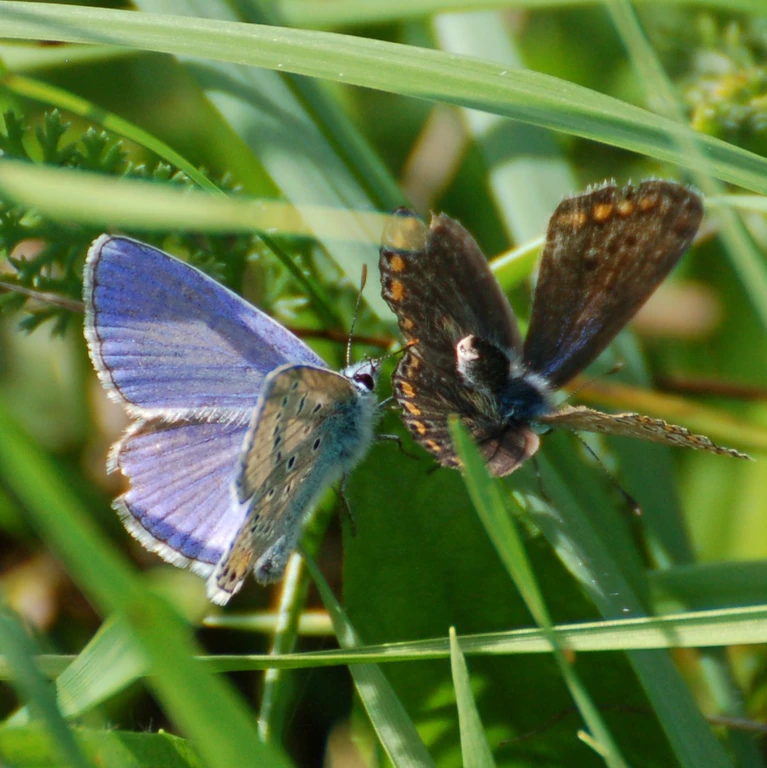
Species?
Polyommatus icarus
